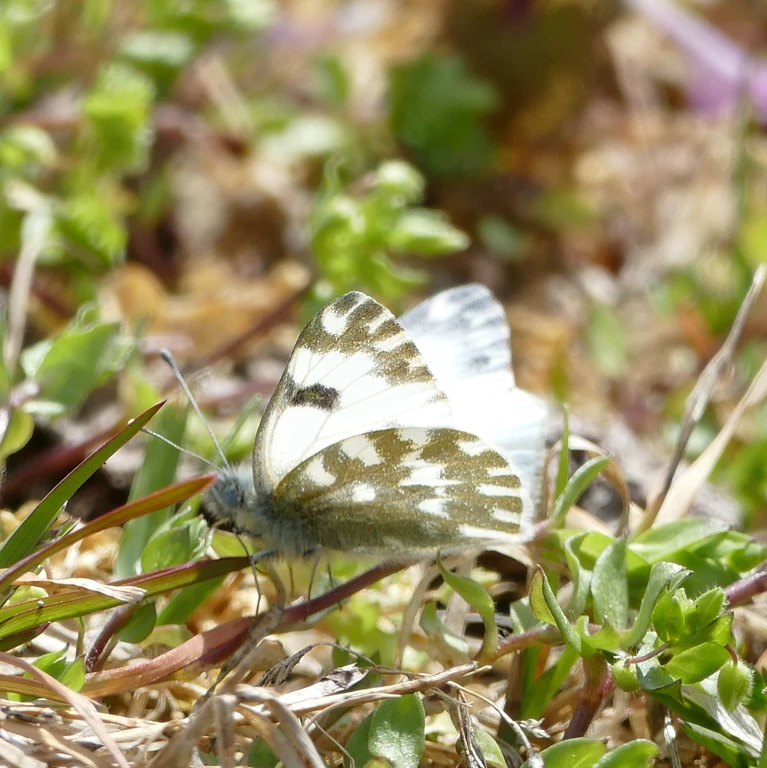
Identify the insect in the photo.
Pontia edusa
